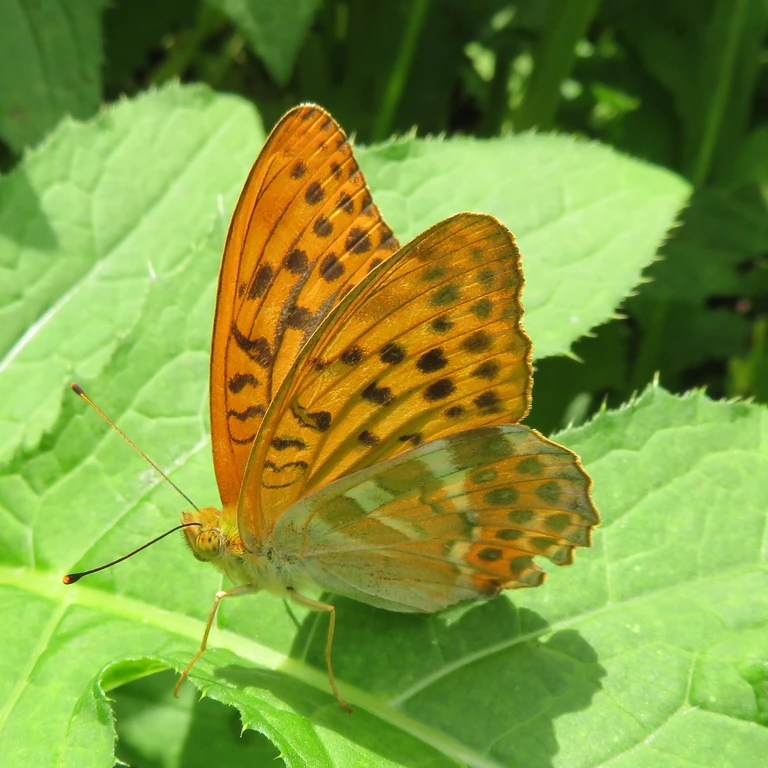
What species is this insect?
Argynnis paphia
